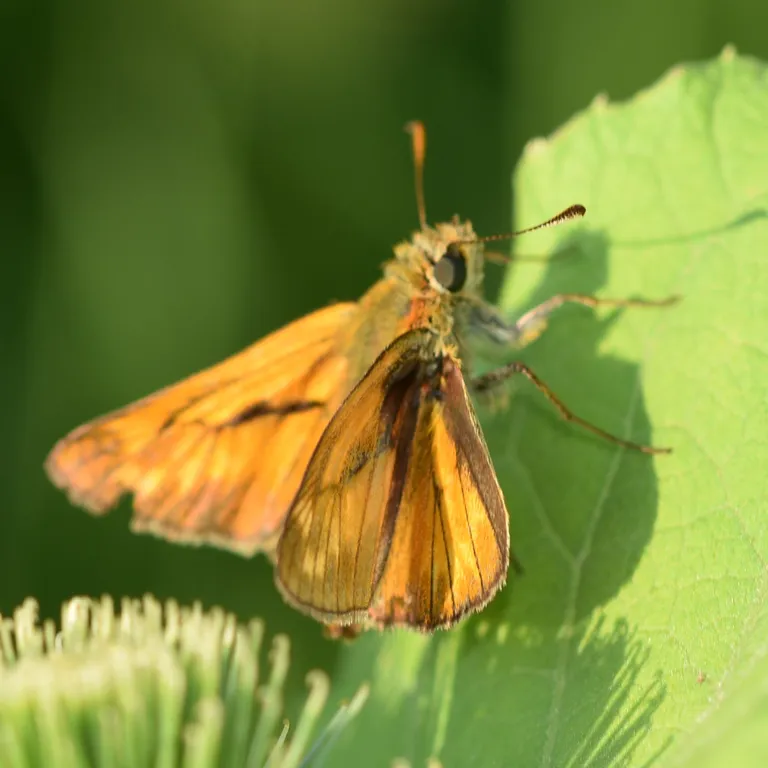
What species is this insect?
Ochlodes sylvanus (also Ochlodes venata)
